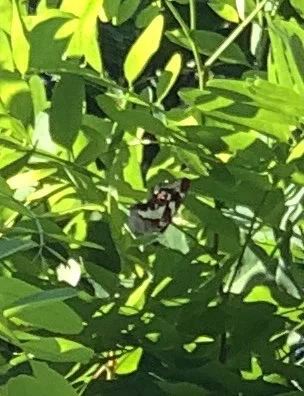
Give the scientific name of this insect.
Apatura iris
